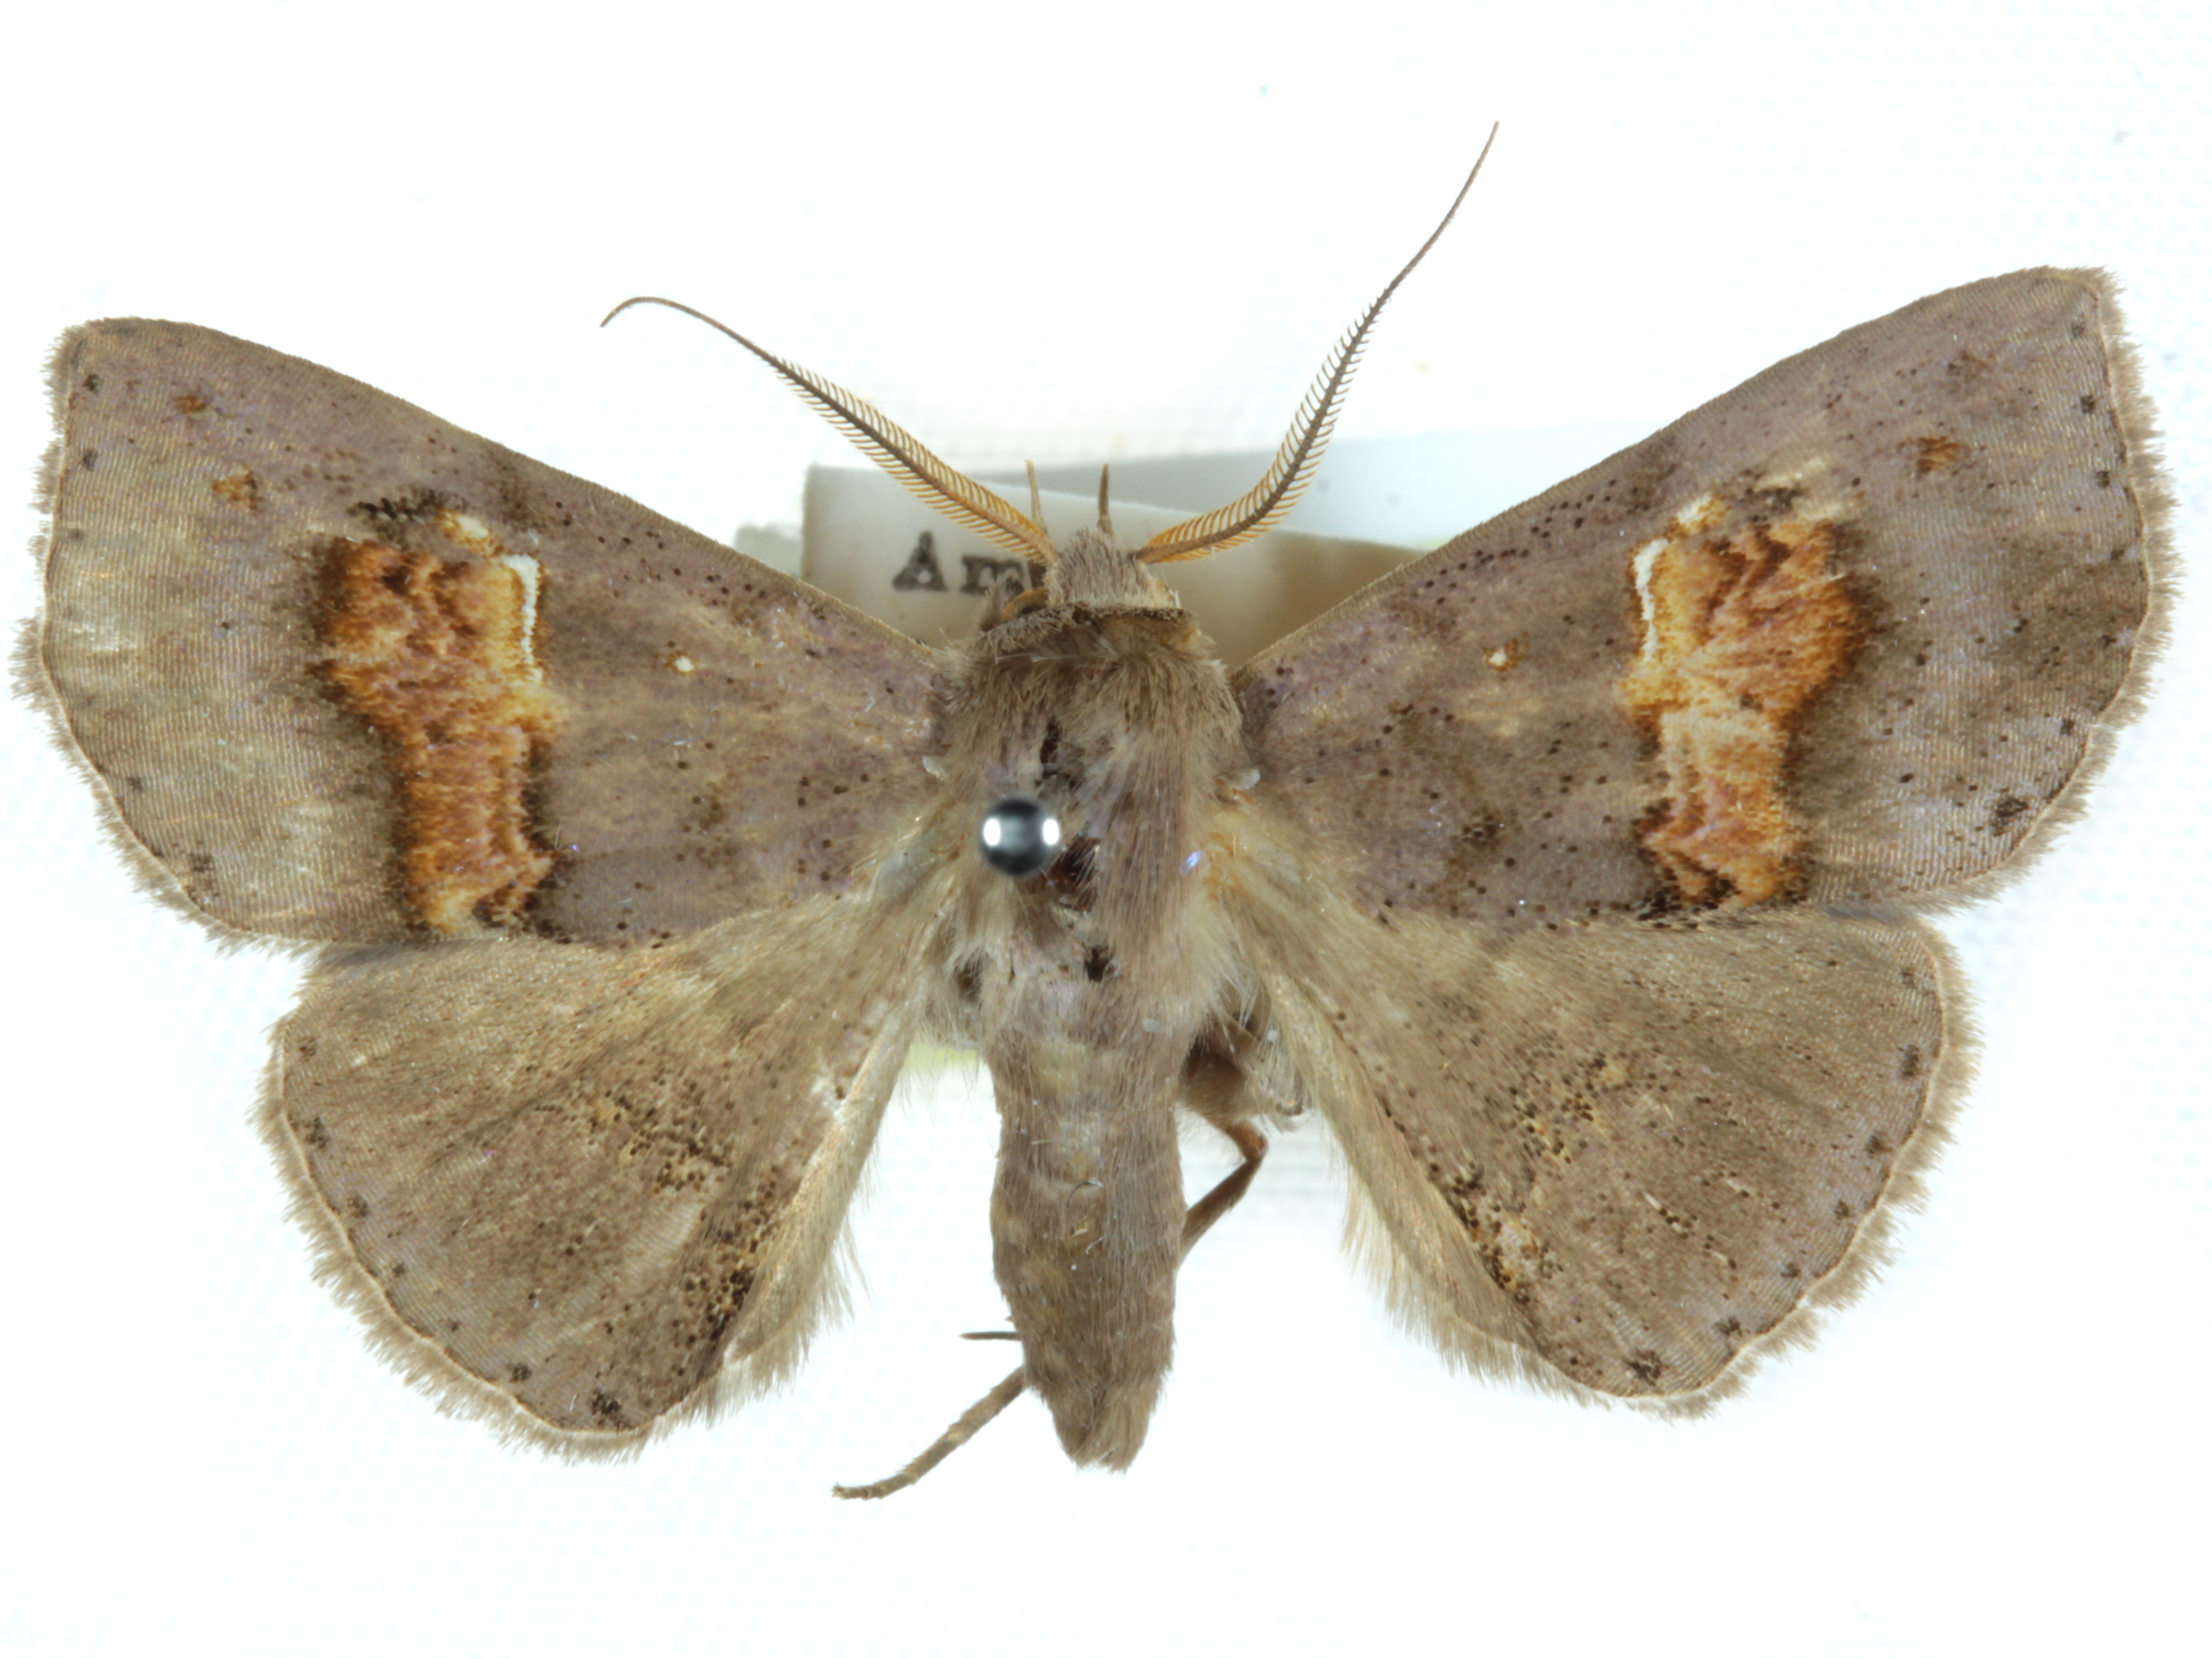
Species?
Saroba cyanescens
